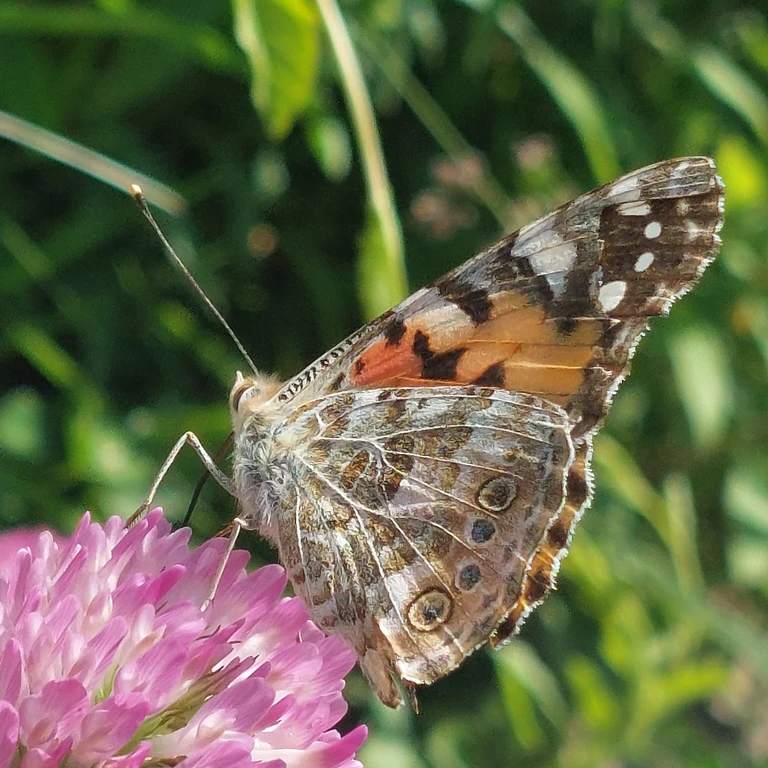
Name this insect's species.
Vanessa cardui
